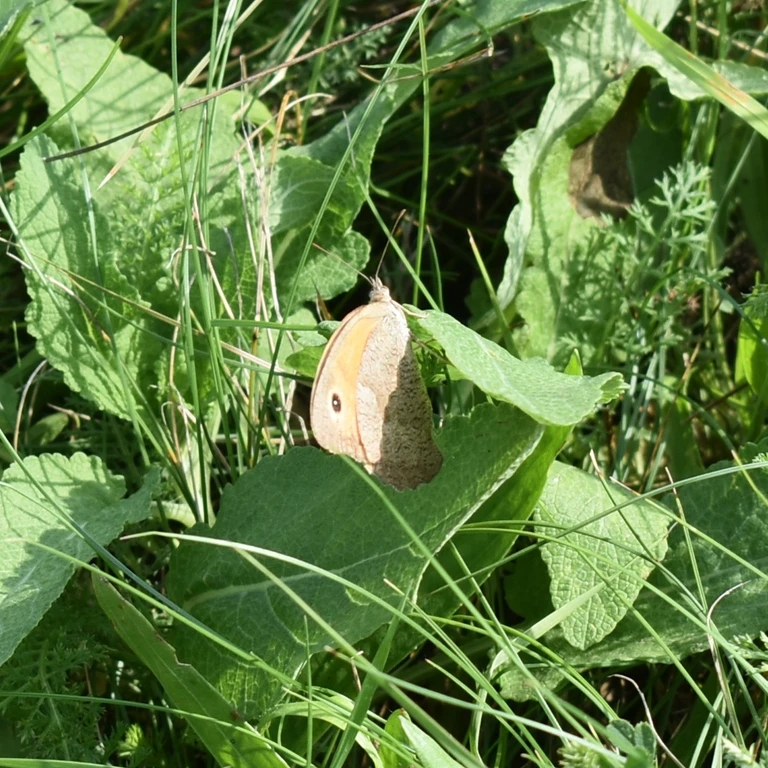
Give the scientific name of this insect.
Maniola jurtina
